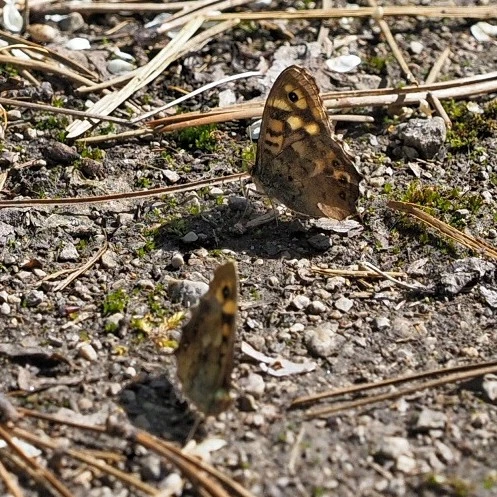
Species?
Pararge aegeria
